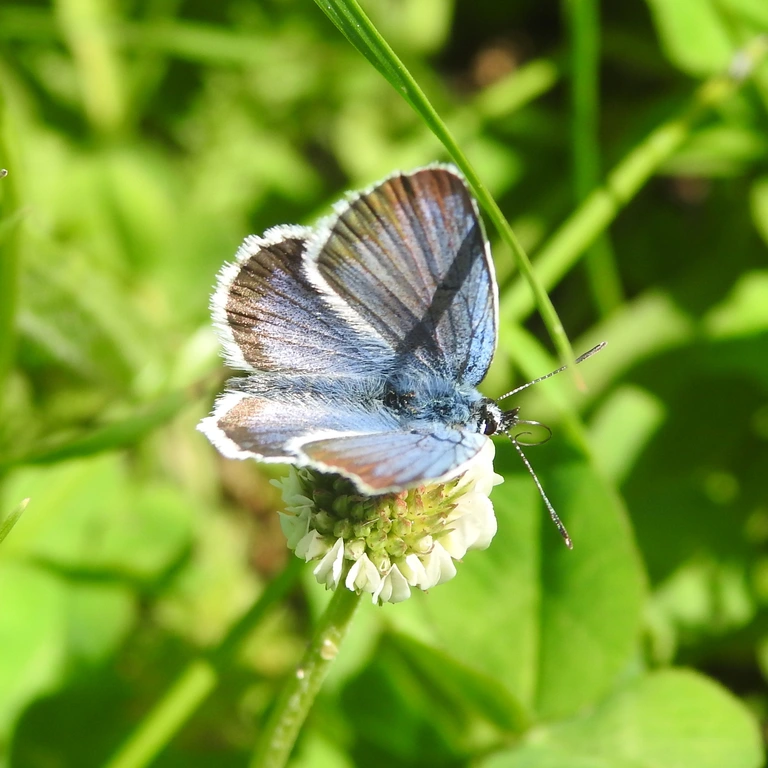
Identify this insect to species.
Plebejus argus
